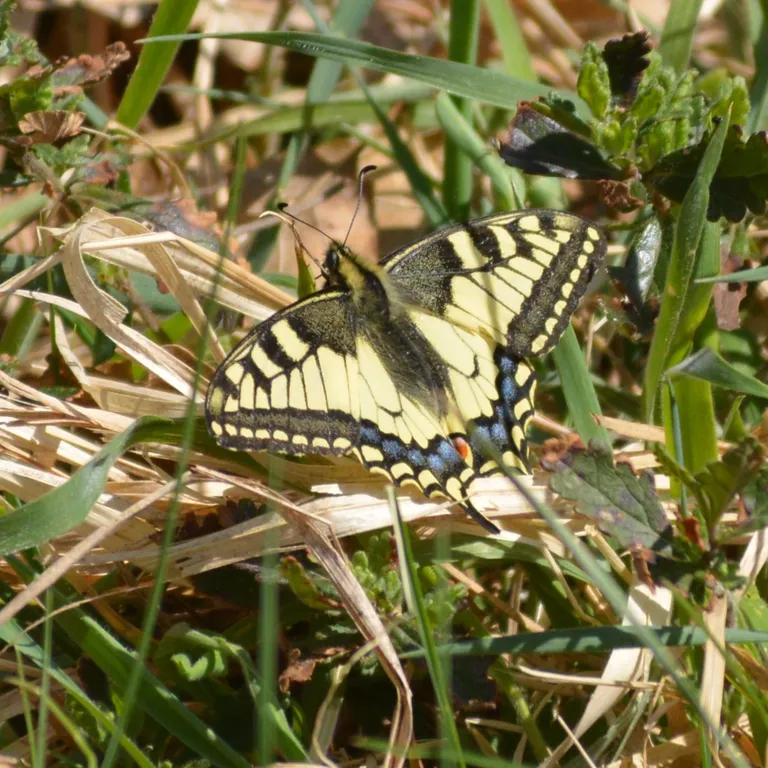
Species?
Papilio machaon
